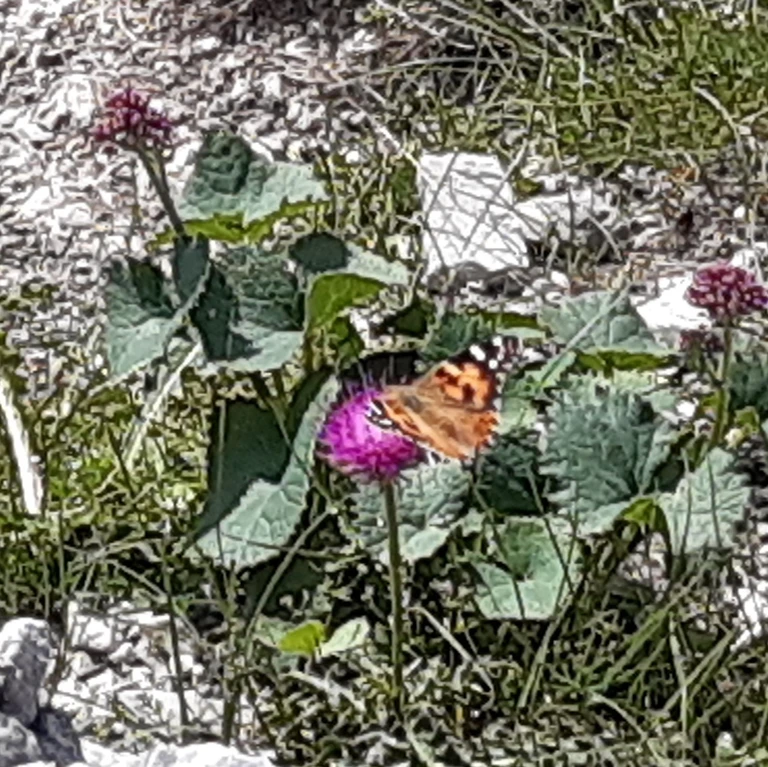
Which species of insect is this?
Vanessa cardui
